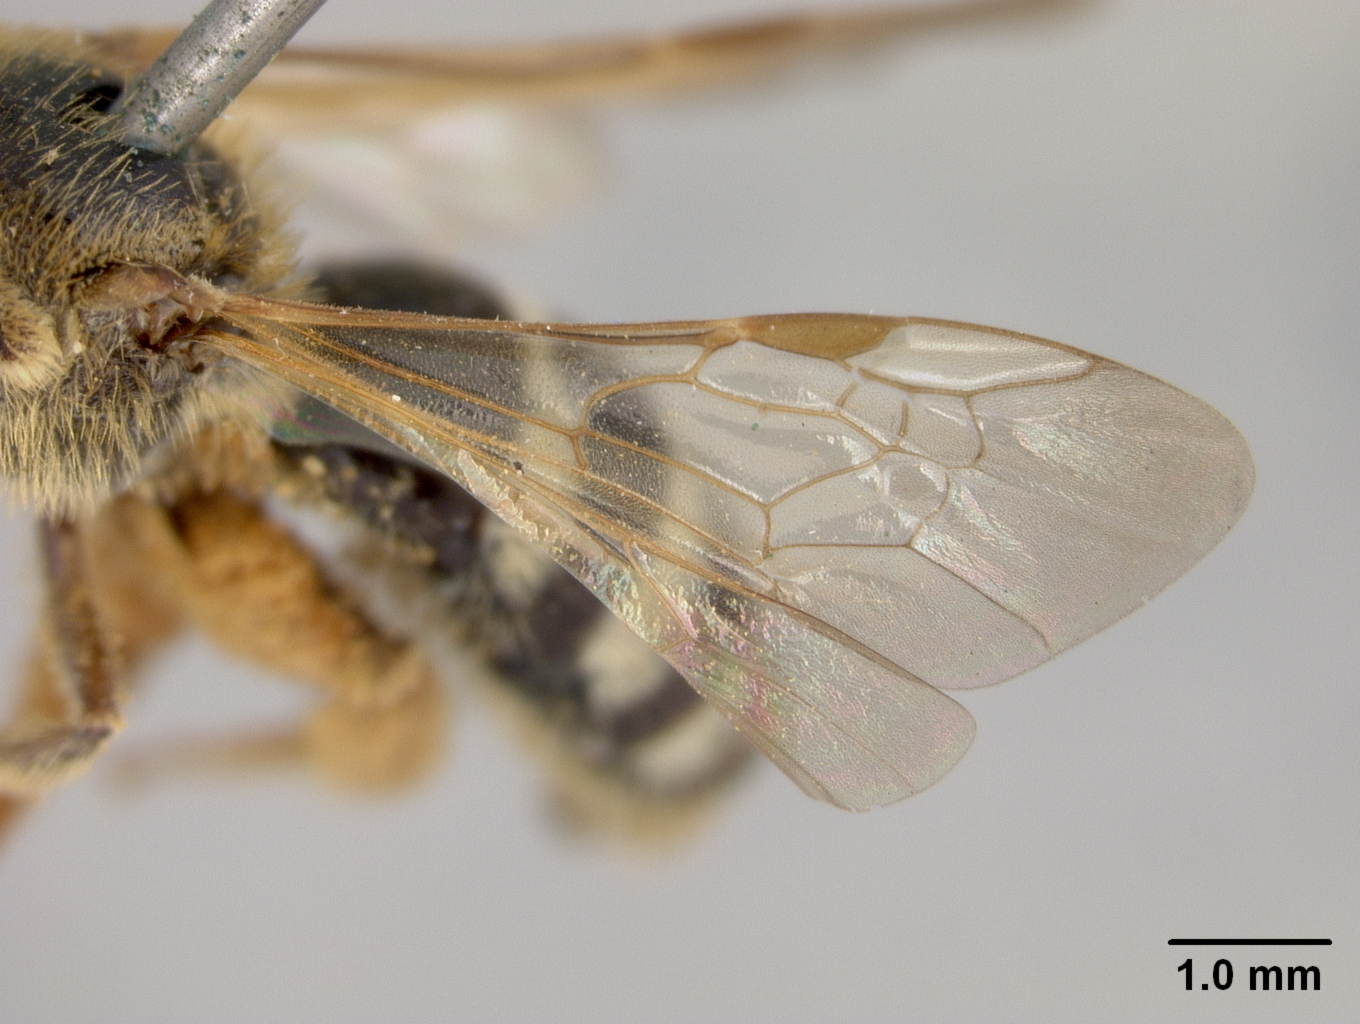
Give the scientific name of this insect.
Lasioglossum timberlakei
